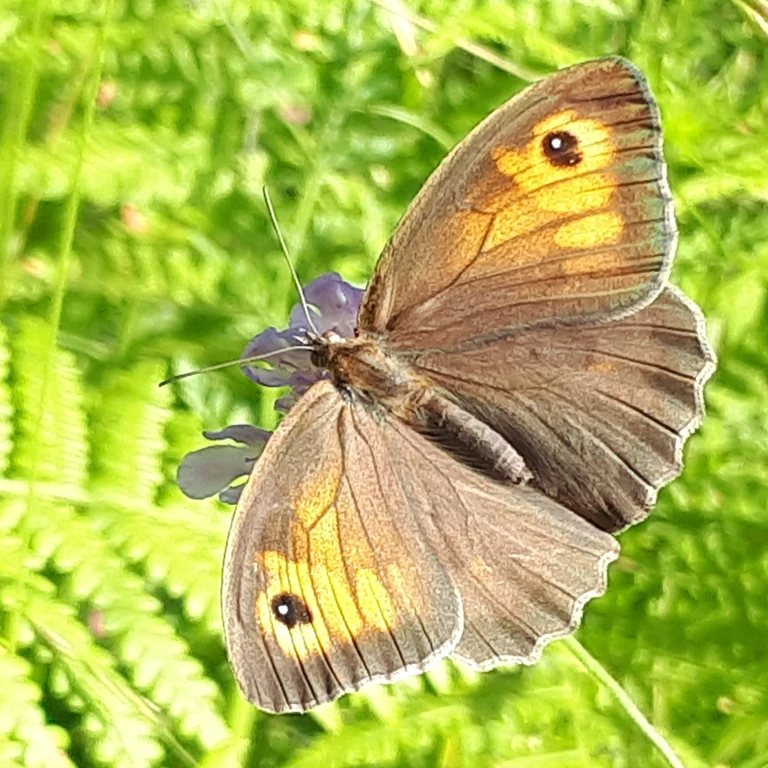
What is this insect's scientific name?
Maniola jurtina
